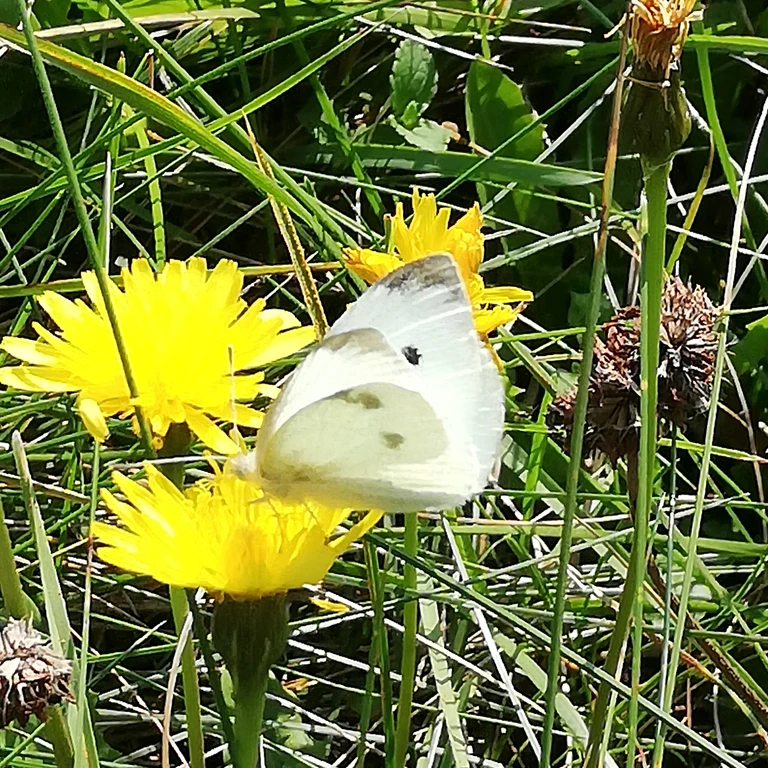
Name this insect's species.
Pieris rapae
